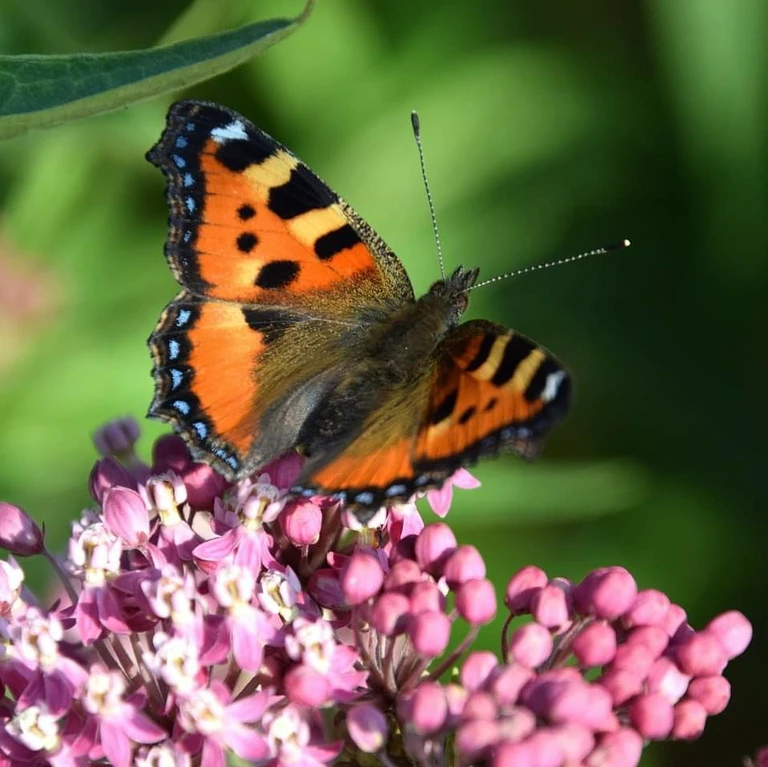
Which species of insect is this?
Aglais urticae
